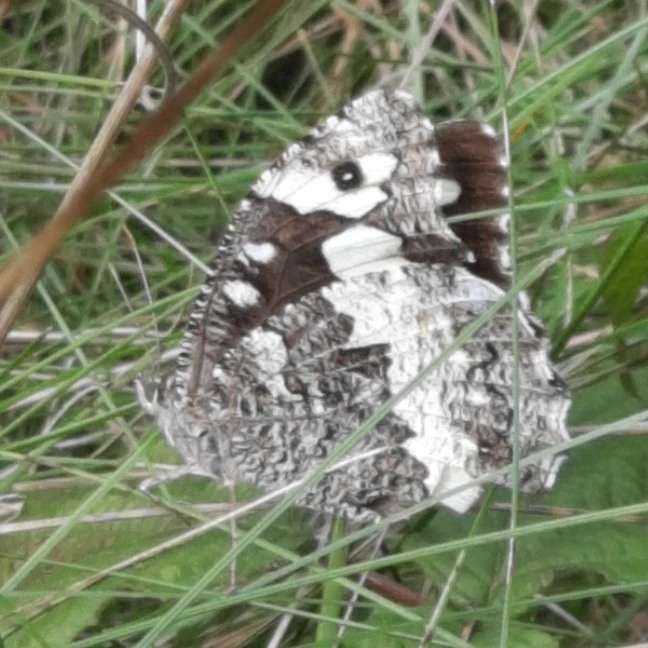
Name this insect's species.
Brintesia circe
